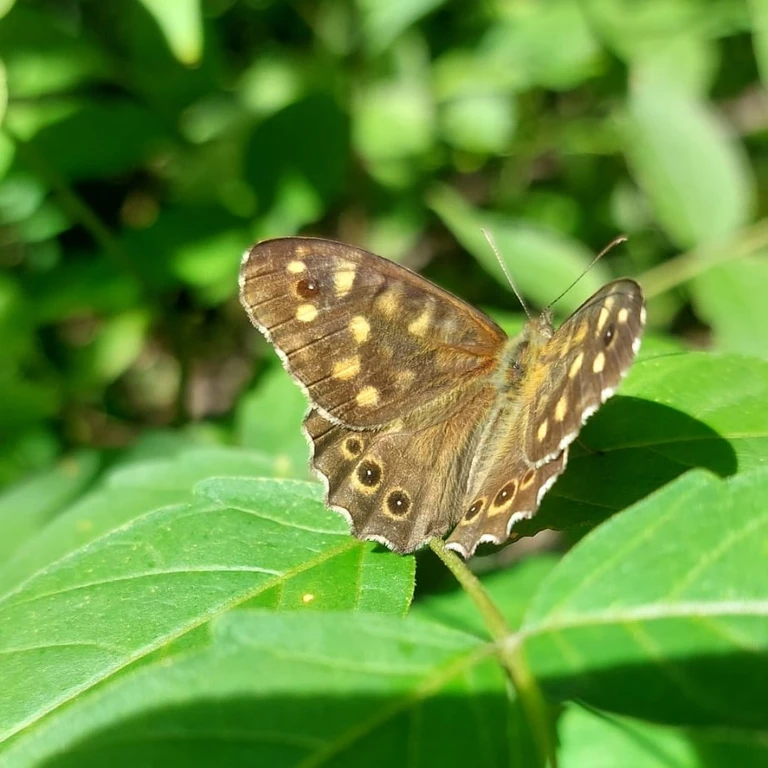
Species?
Pararge aegeria
